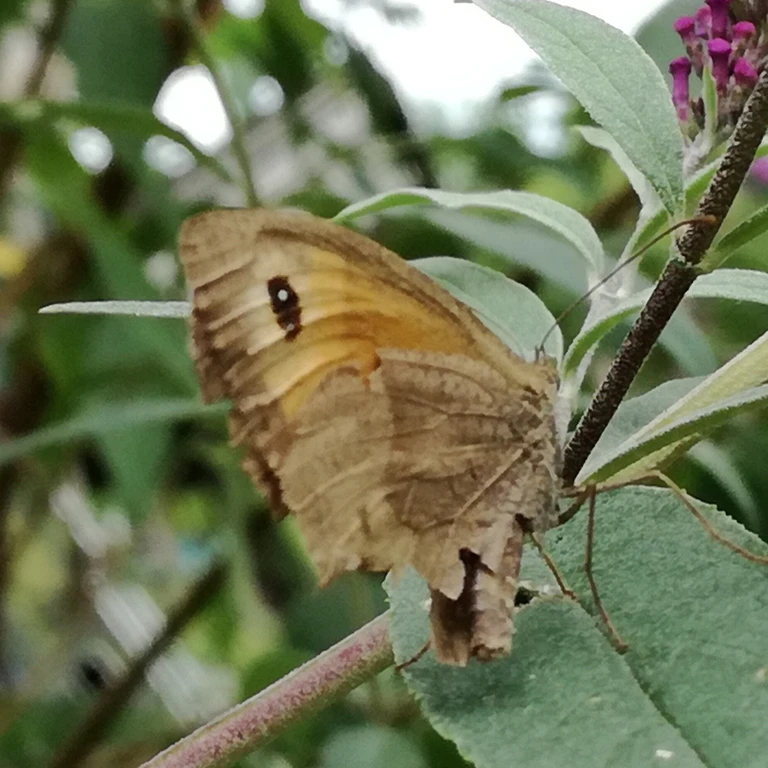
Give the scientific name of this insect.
Maniola jurtina
